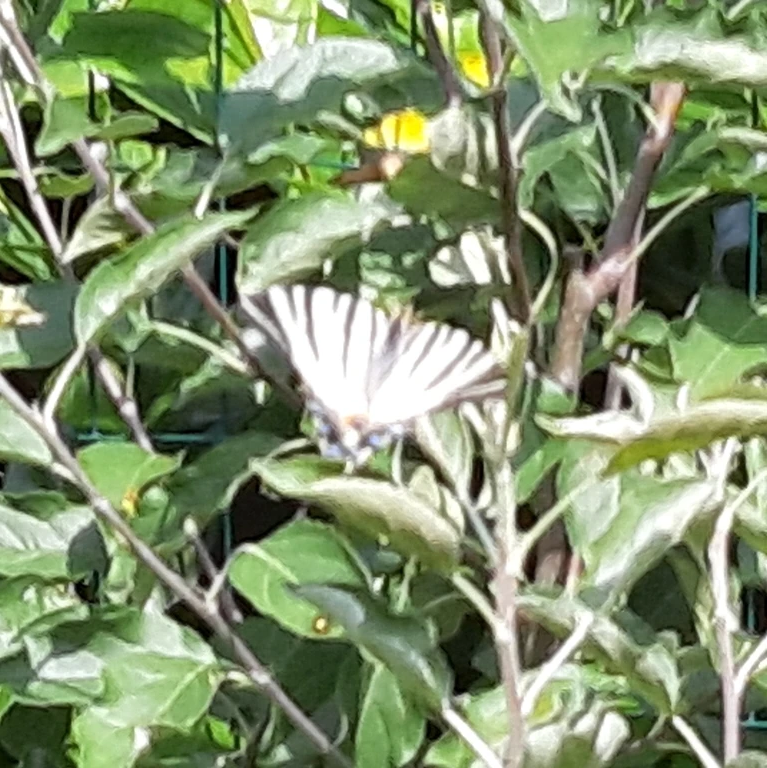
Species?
Iphiclides podalirius
